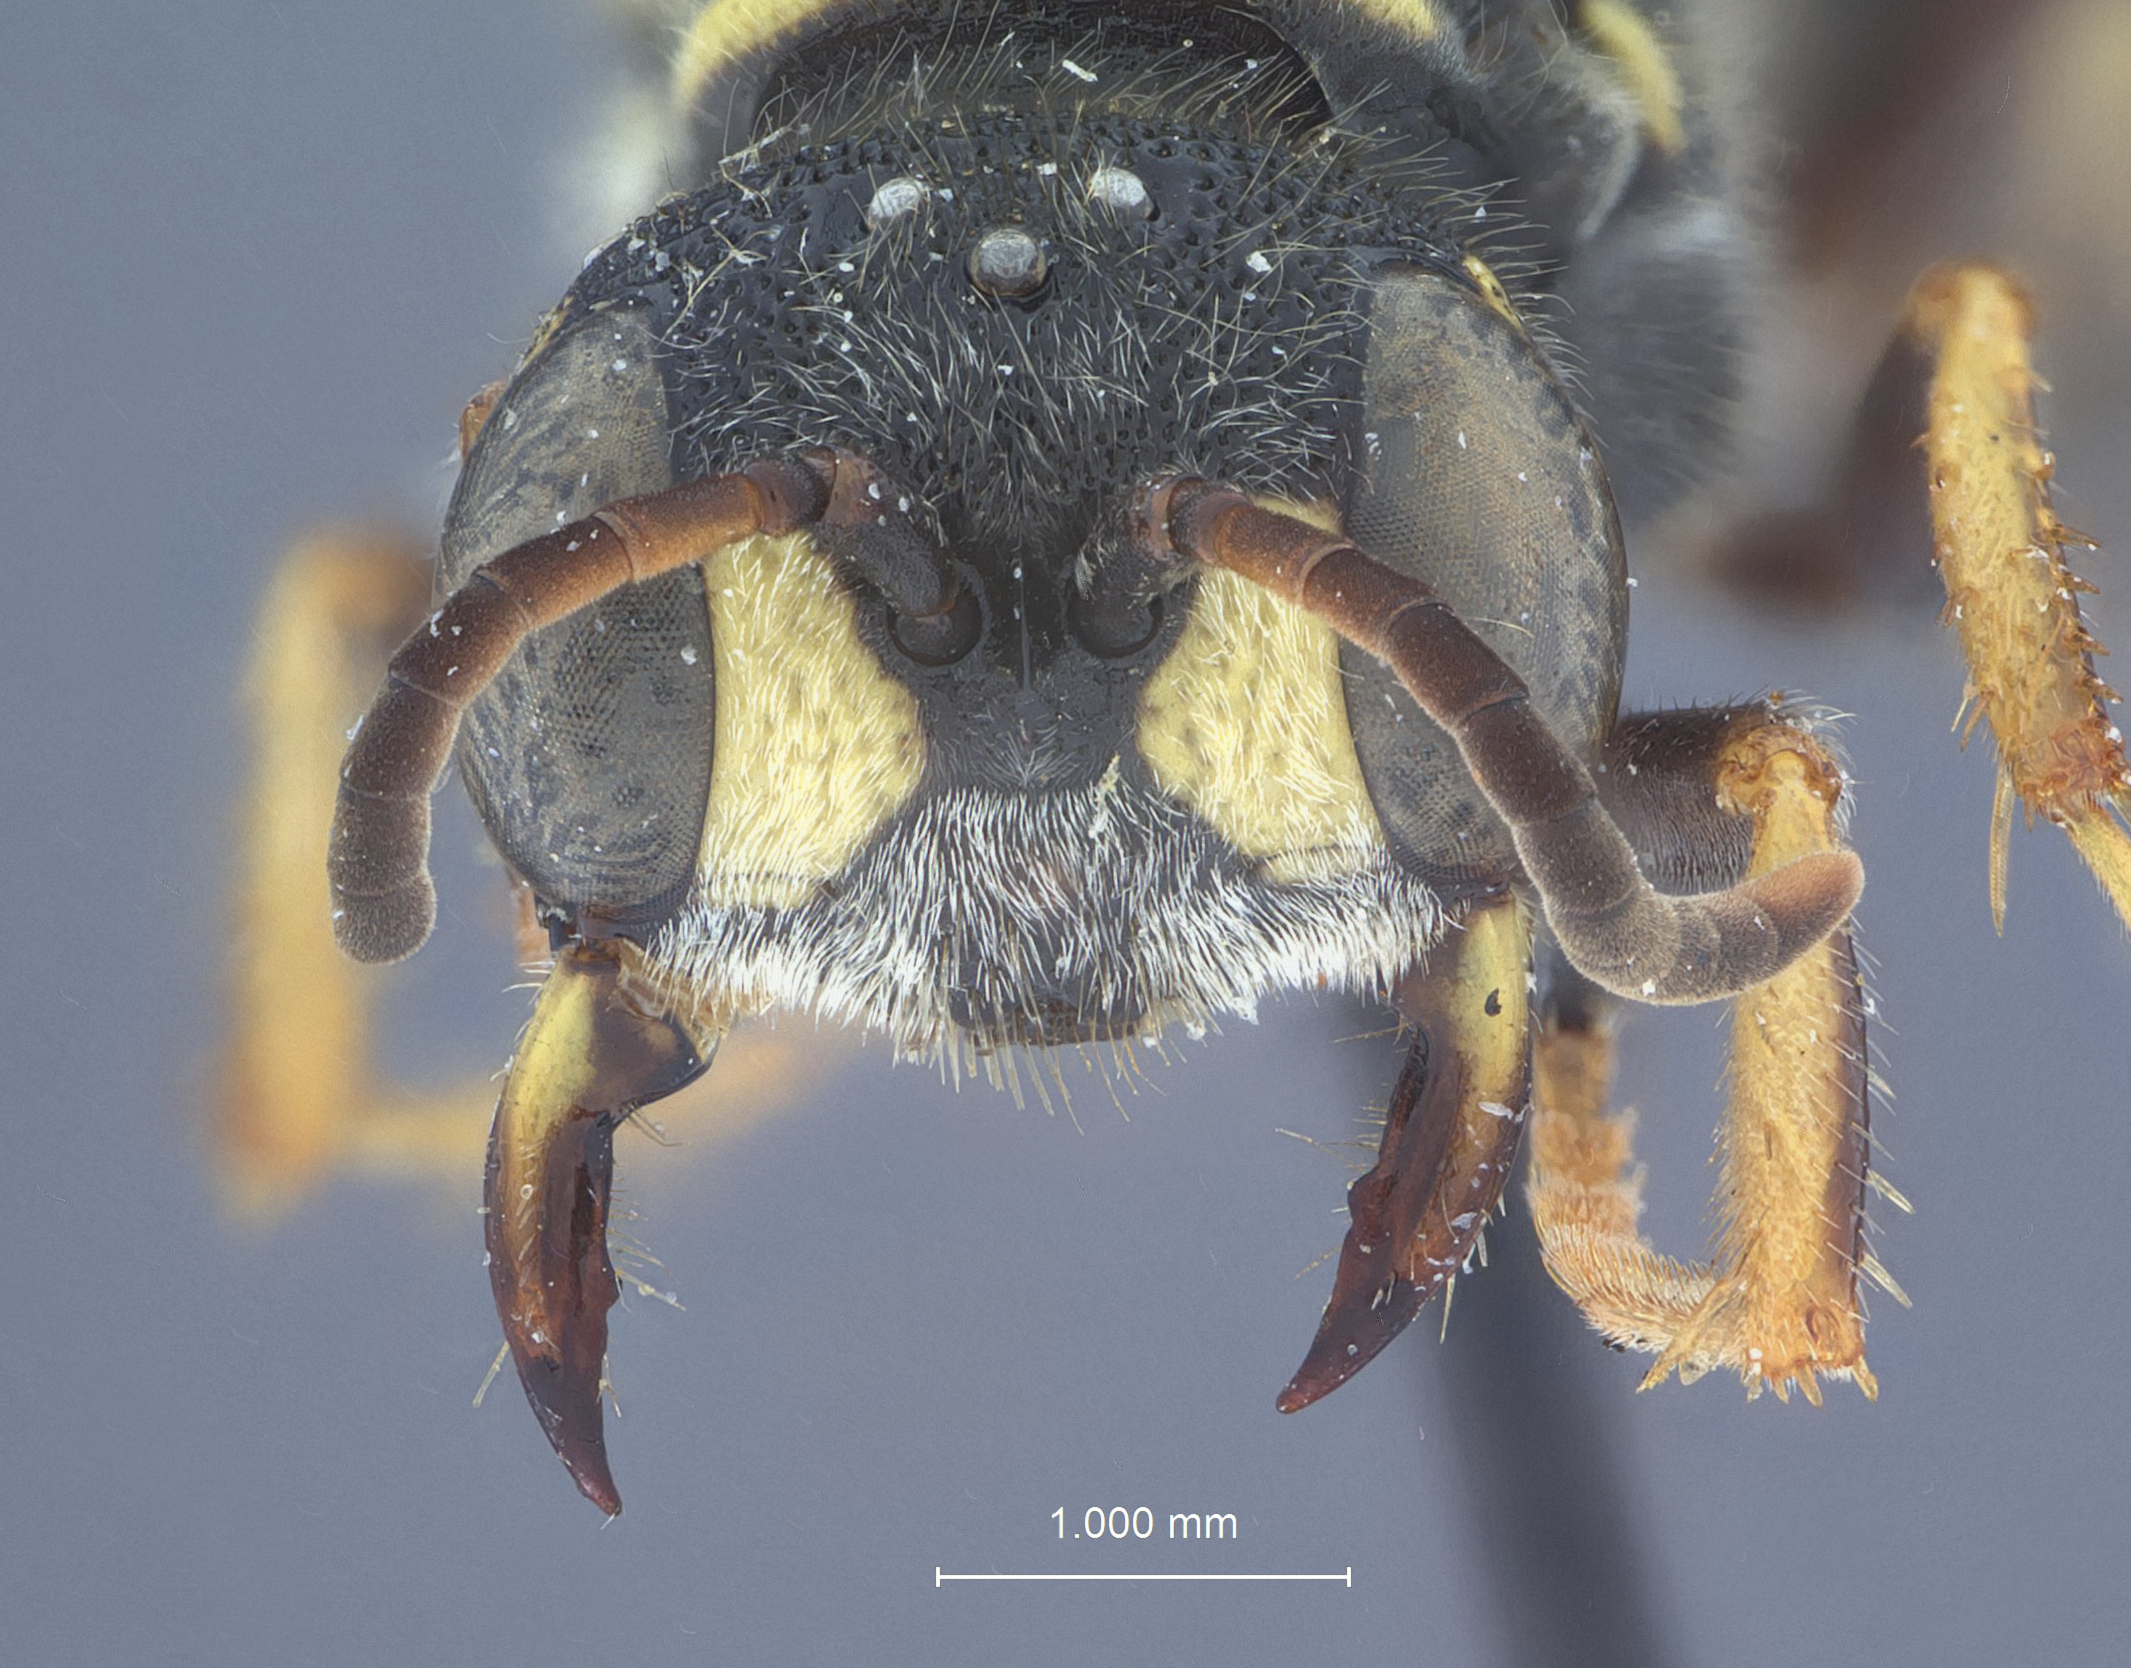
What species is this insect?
Cerceris evansi
